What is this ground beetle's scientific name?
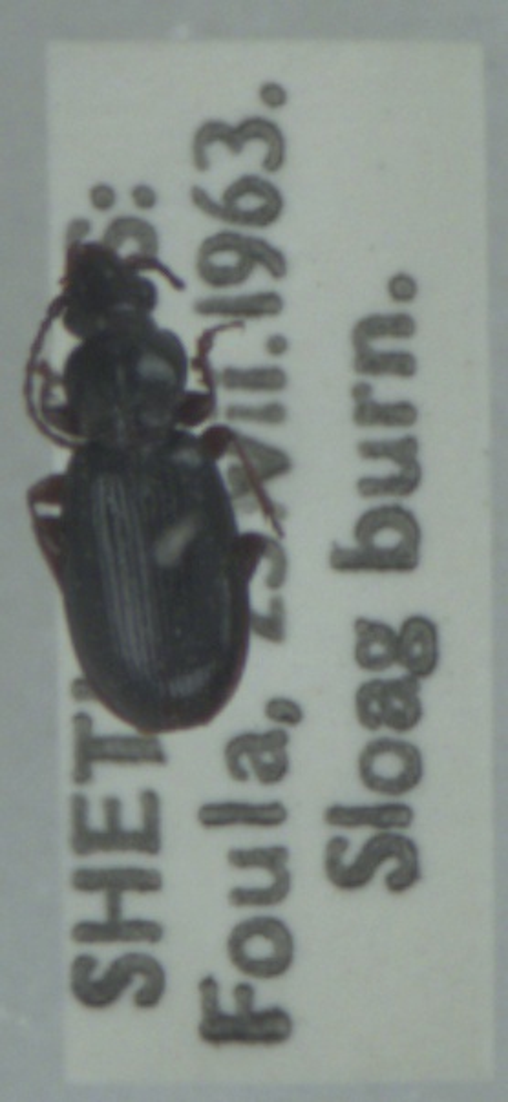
Patrobus assimilis
